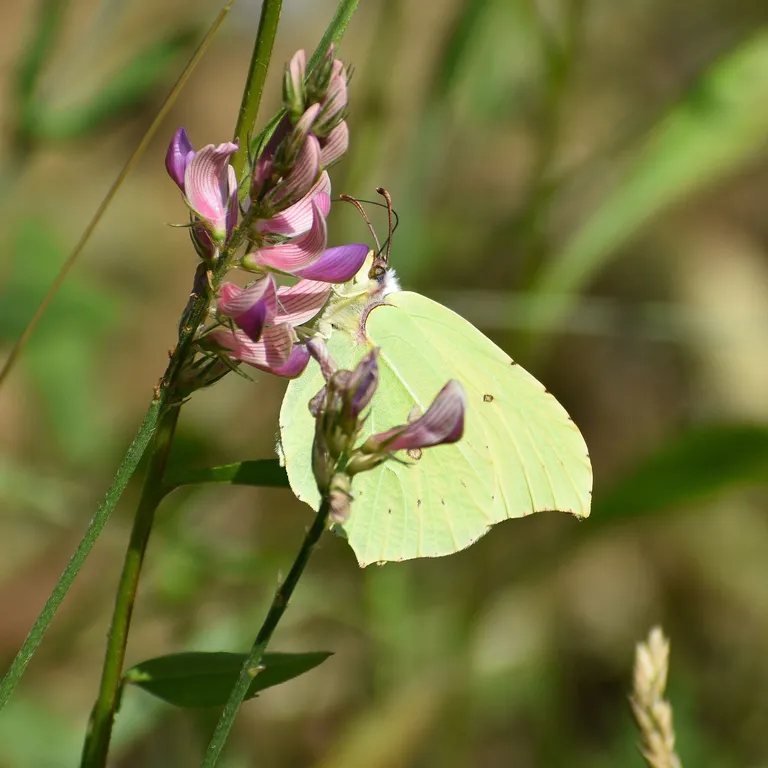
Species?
Gonepteryx rhamni
